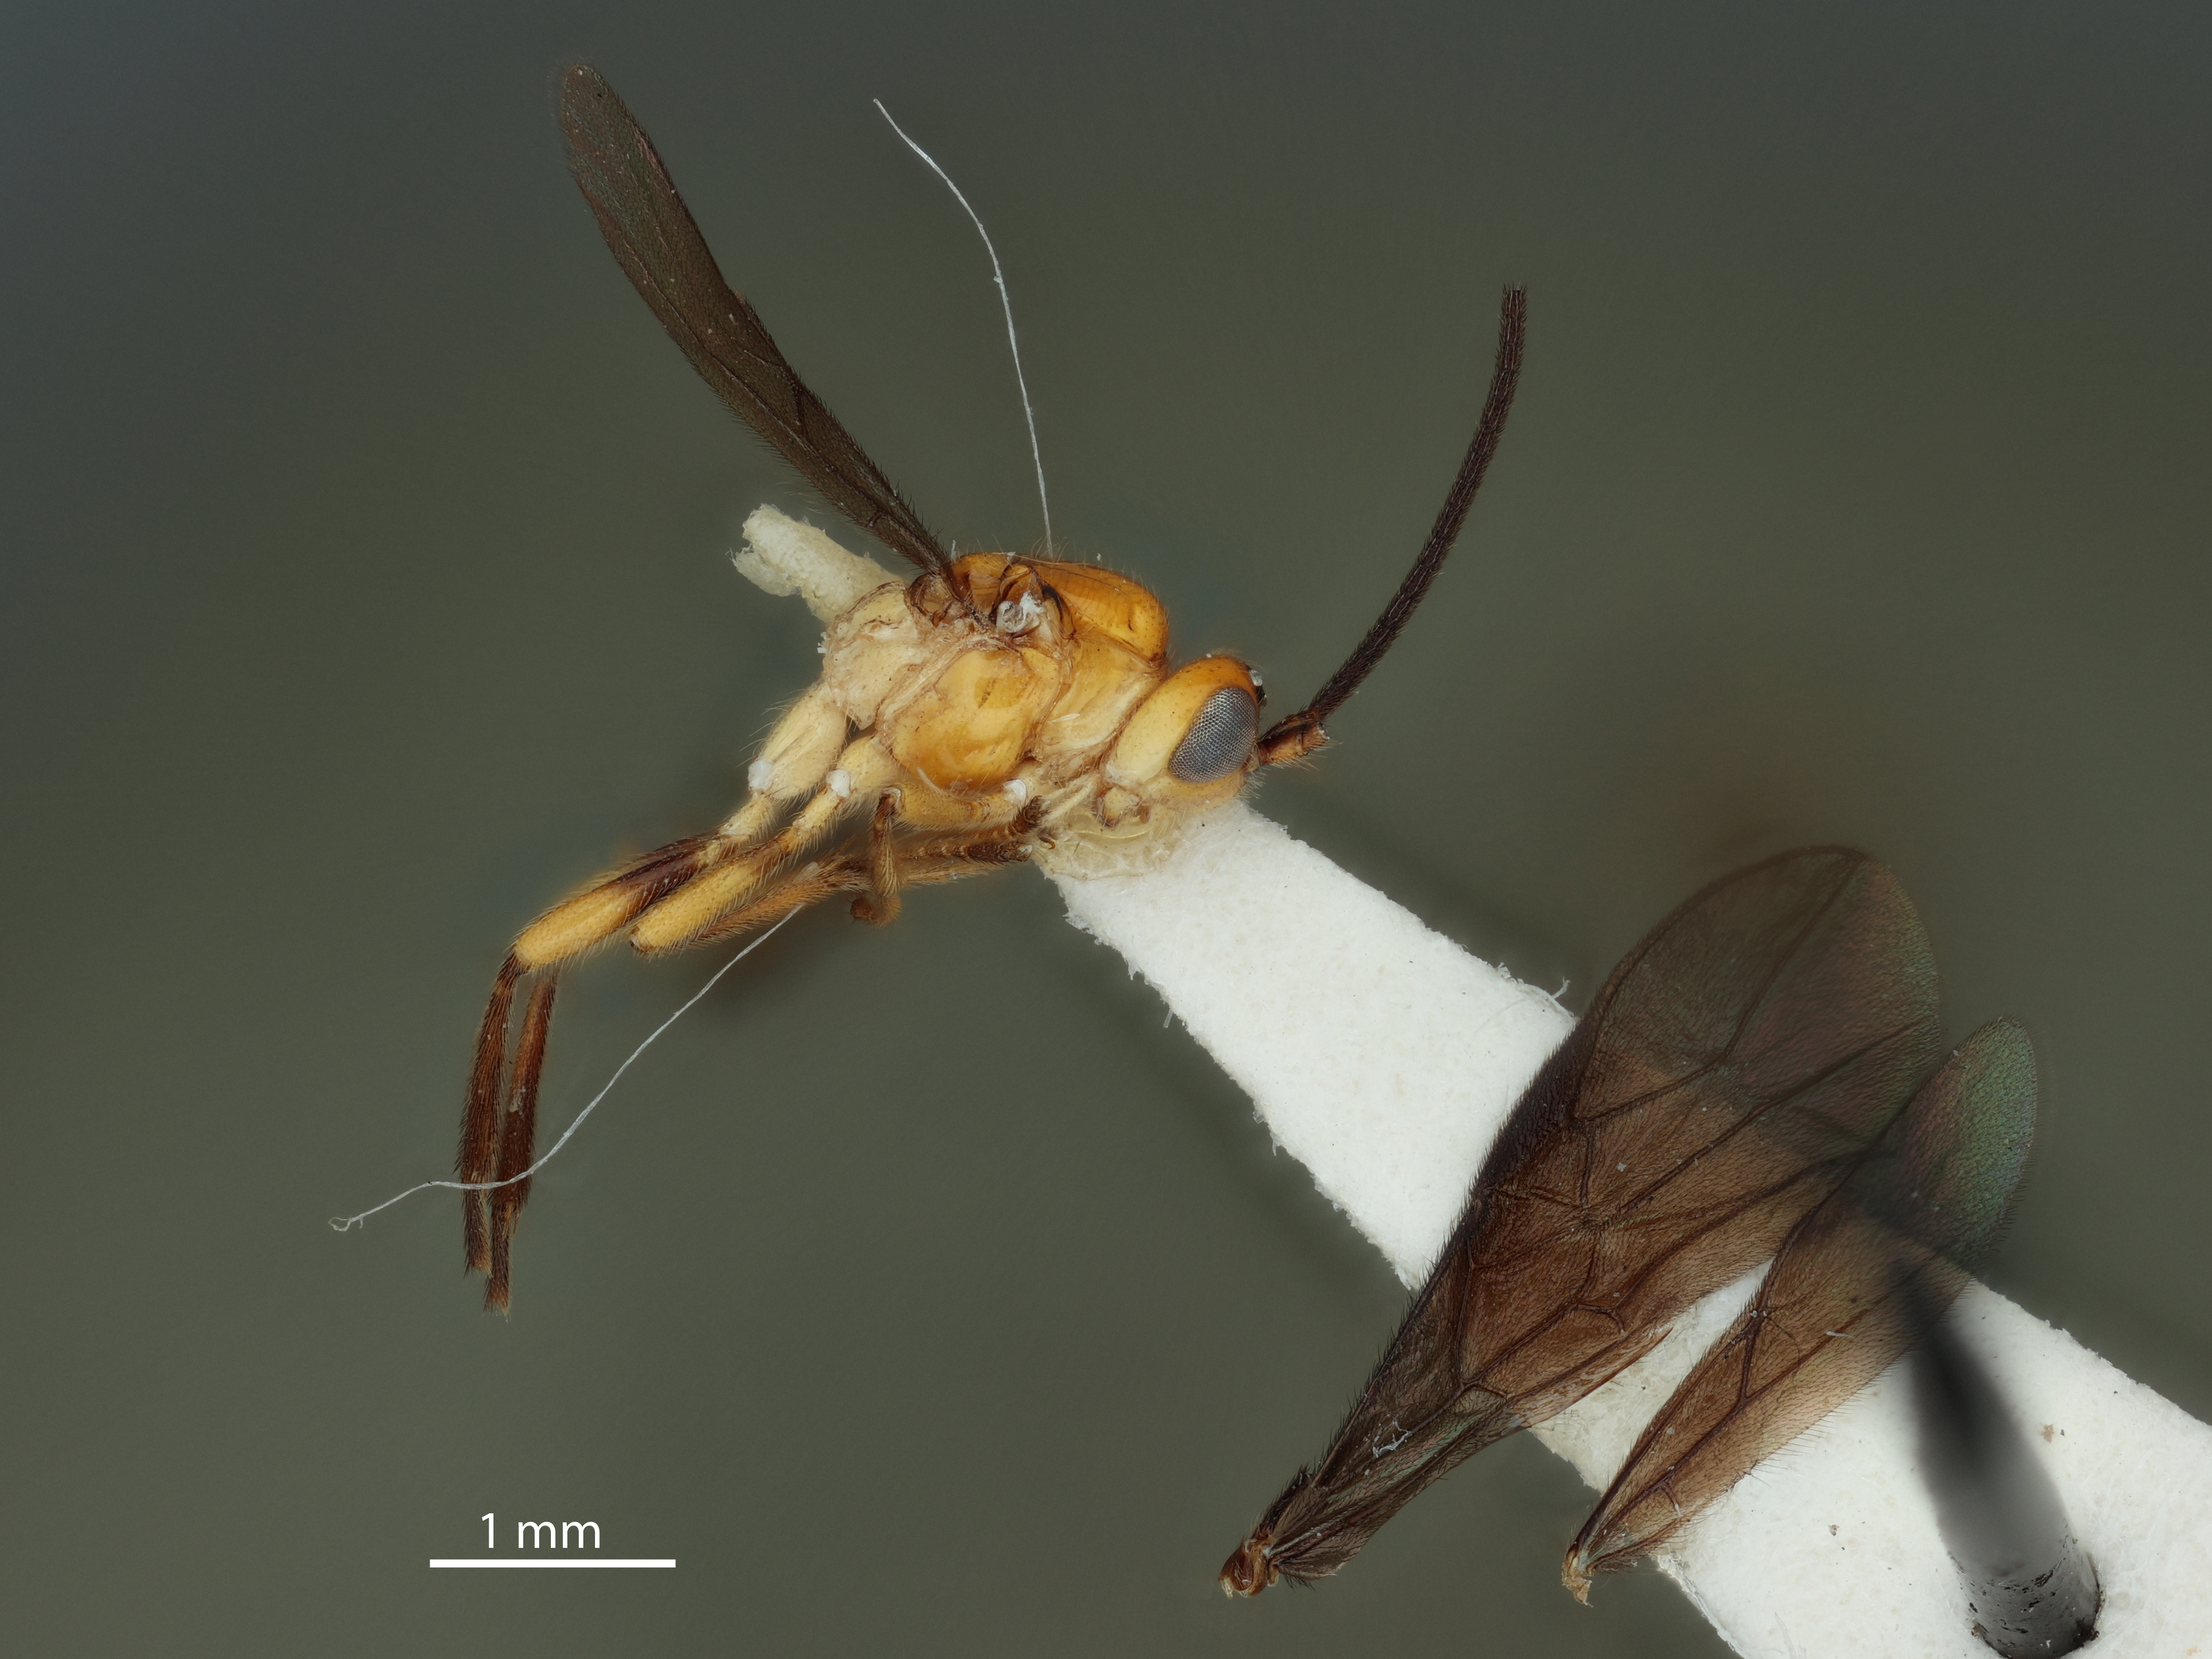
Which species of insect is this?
Opius chromaticus
